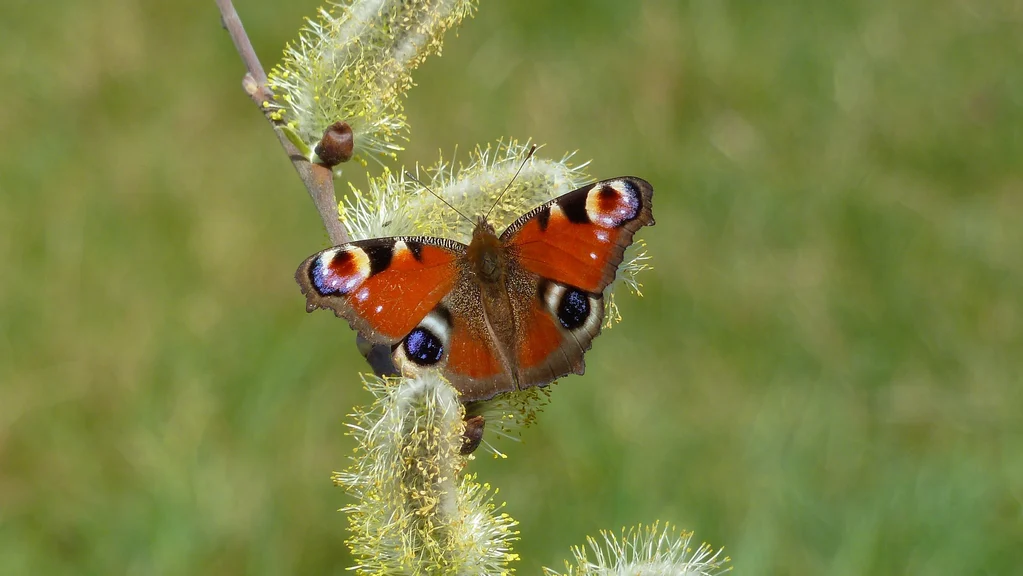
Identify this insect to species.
Aglais io
